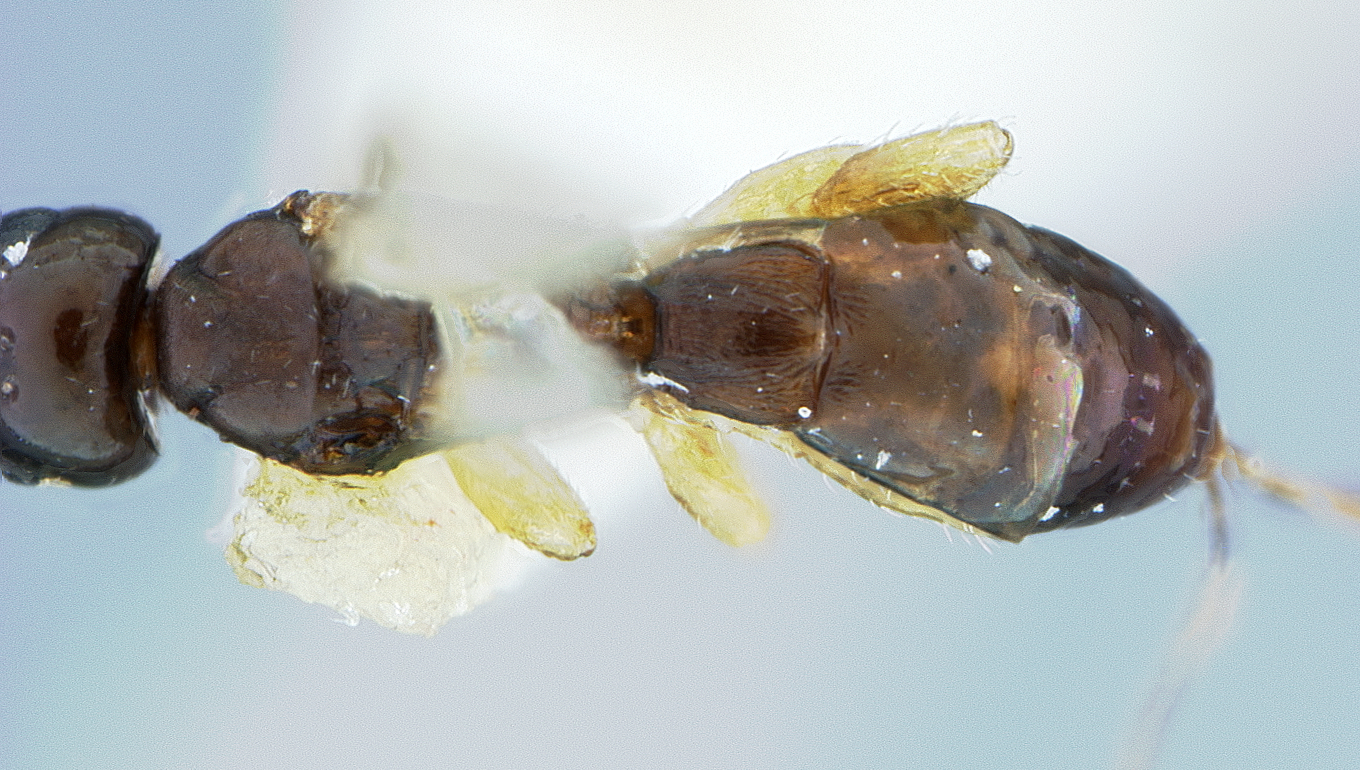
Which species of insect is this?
Lysitermus scolyticida
